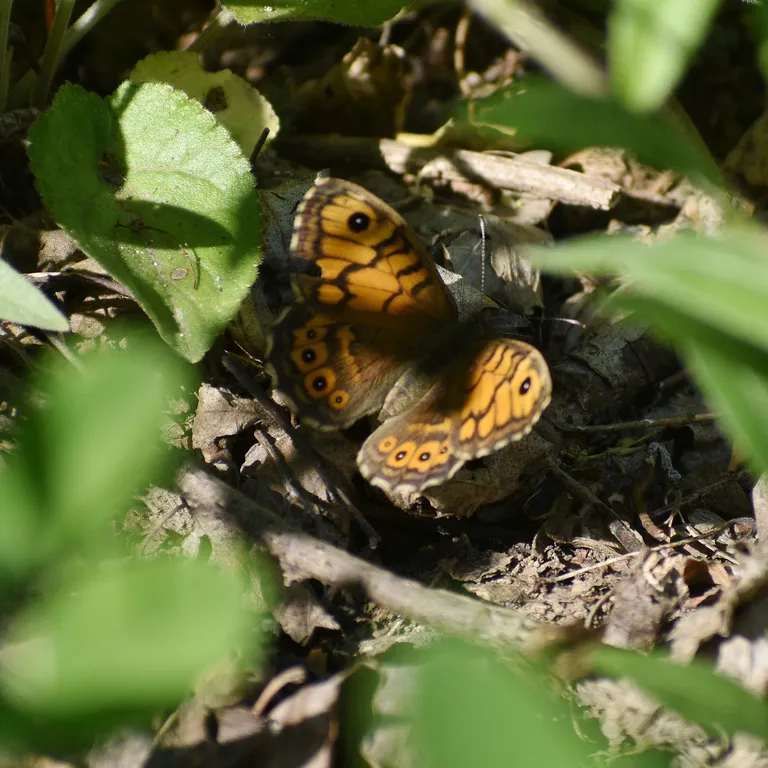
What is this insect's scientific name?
Lasiommata megera (also Pararge megera)
